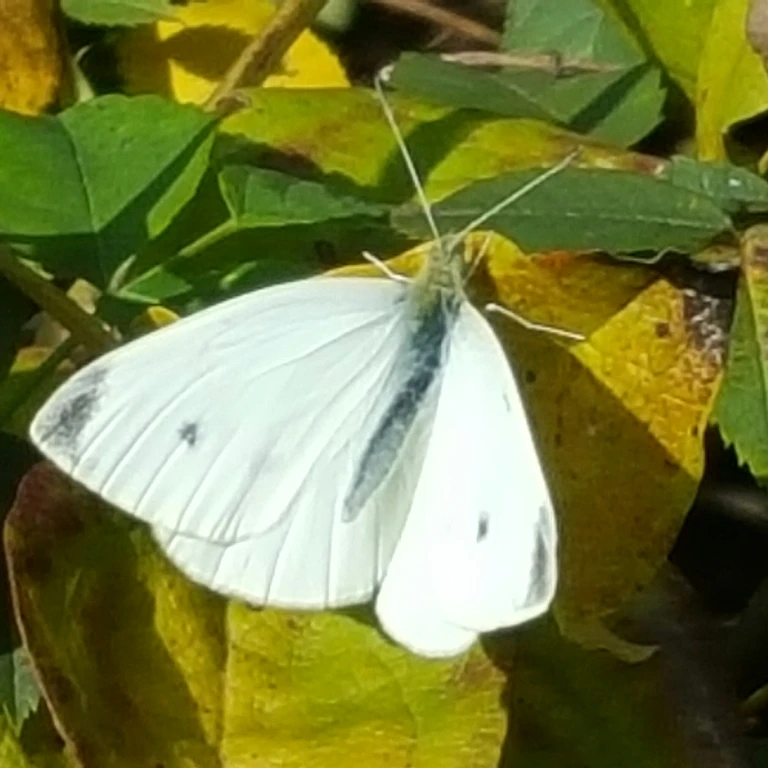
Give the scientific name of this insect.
Pieris rapae
